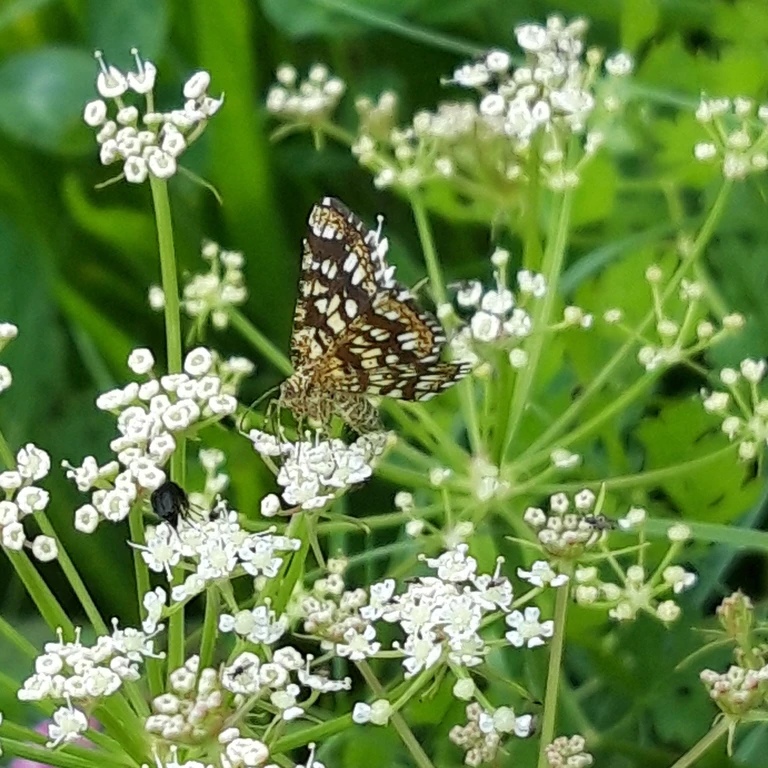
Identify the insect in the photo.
Chiasmia clathrata
